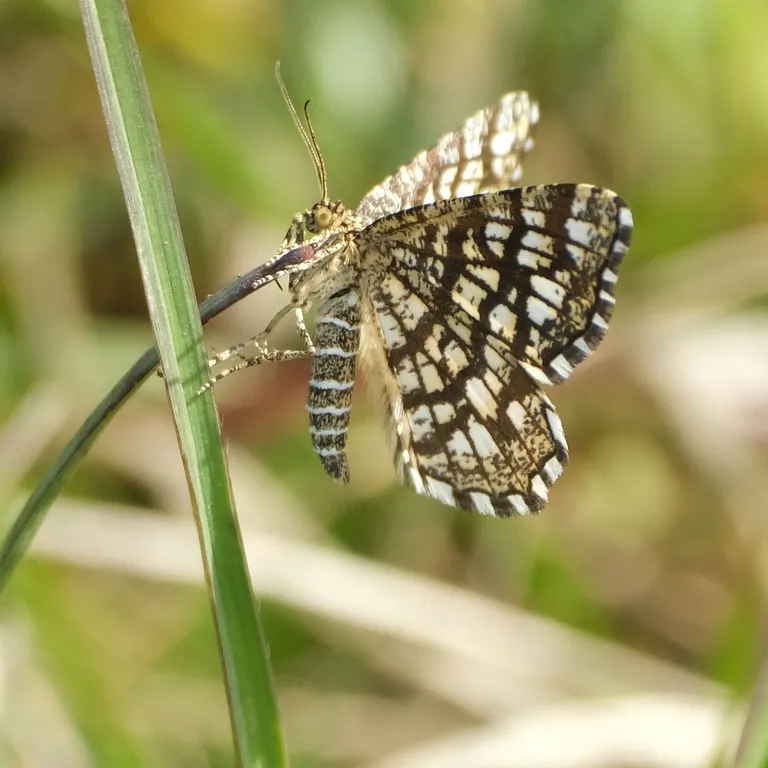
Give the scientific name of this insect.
Chiasmia clathrata
